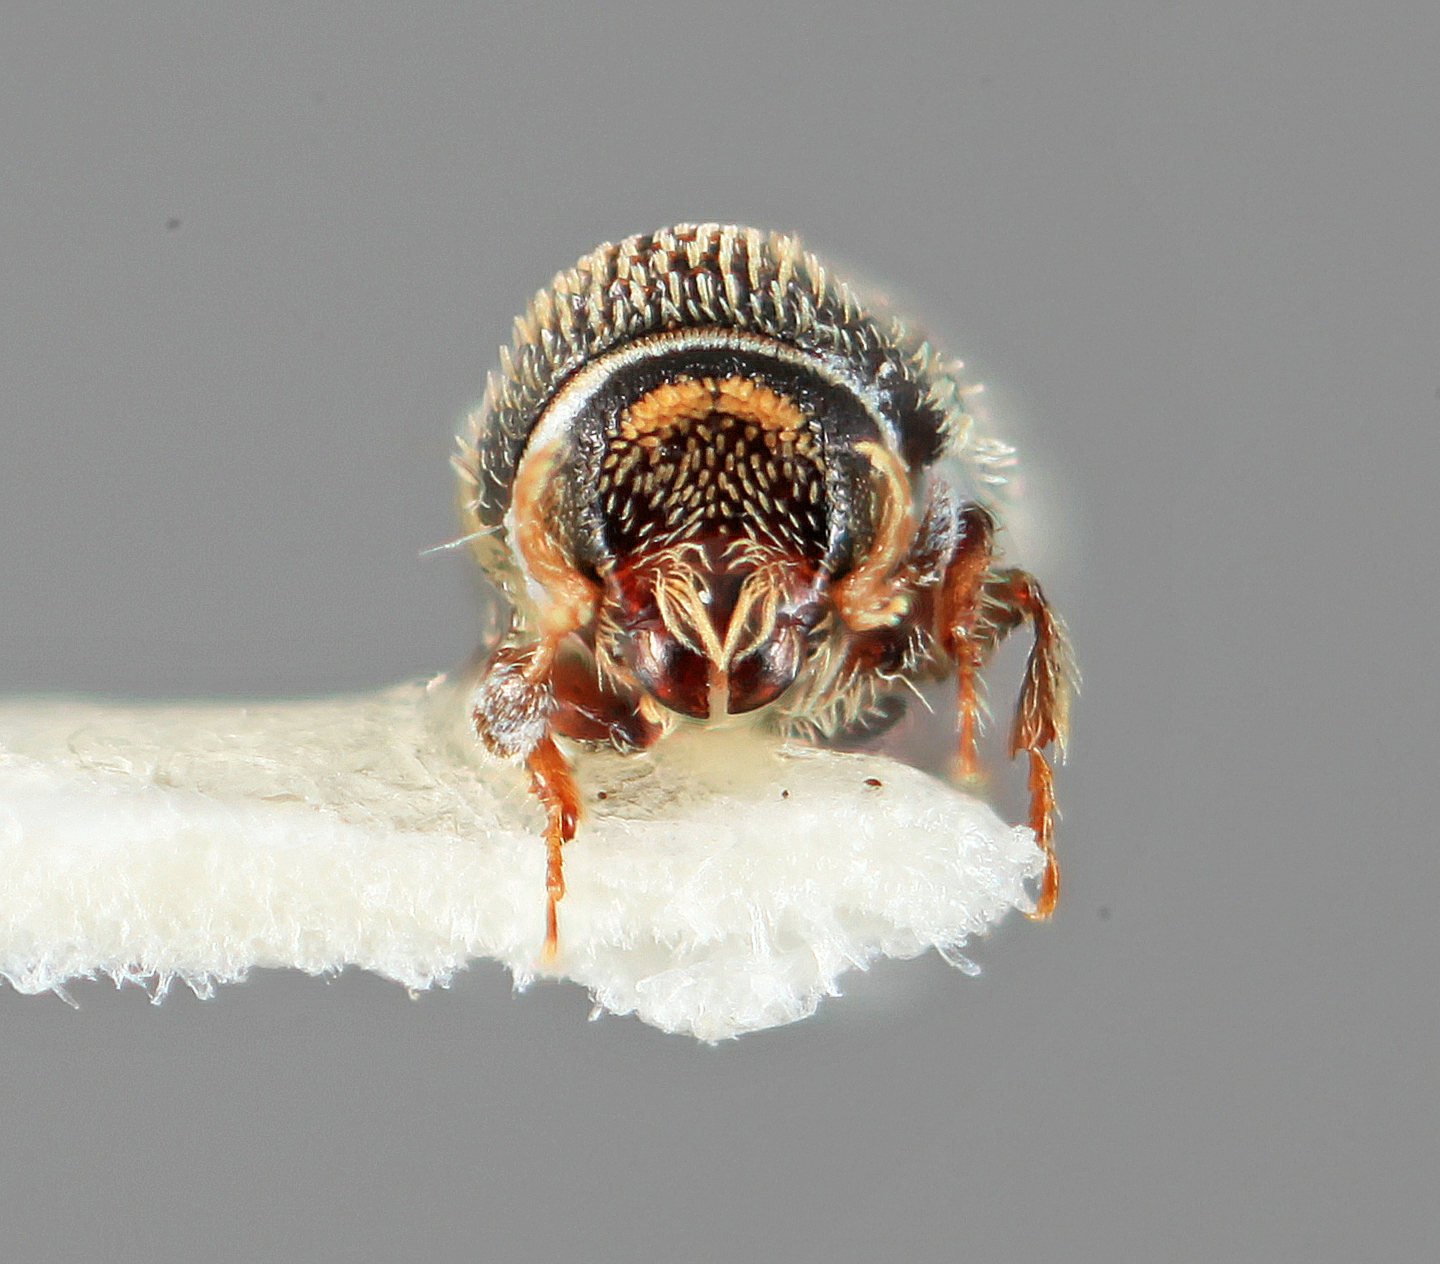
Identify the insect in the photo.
Pseudothysanoes turnbowi
